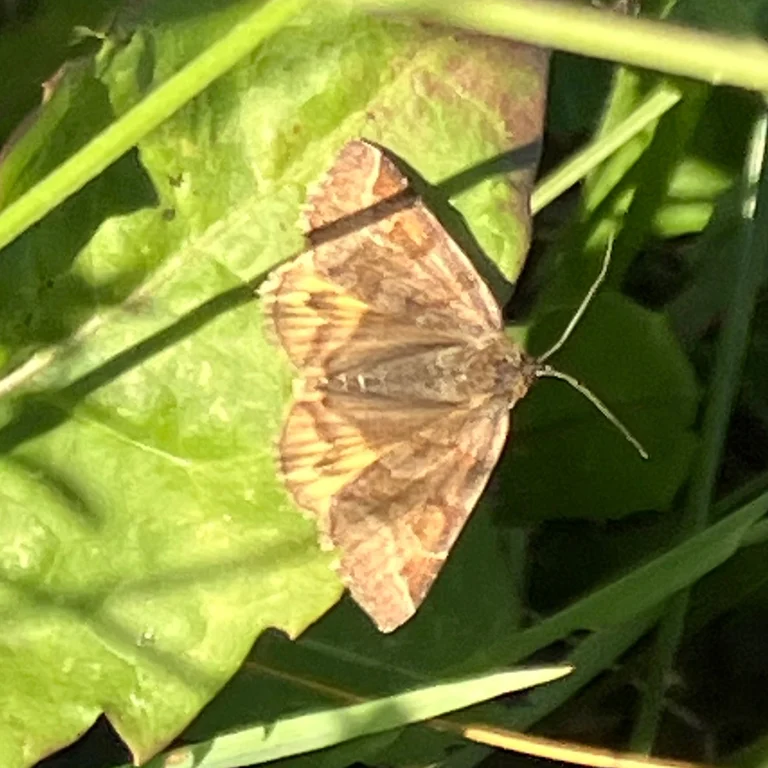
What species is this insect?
Euclidia glyphica
